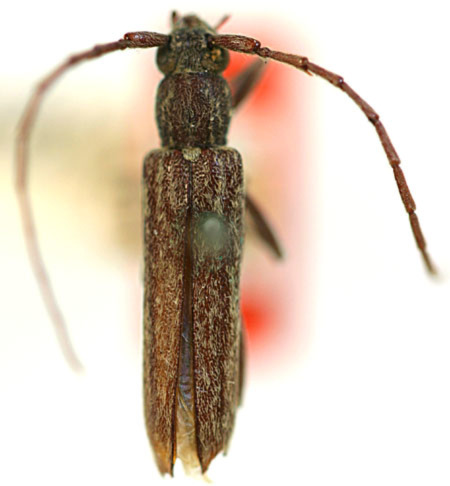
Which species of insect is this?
Hypermallus molliculus (also Anelaphus parallelus)
